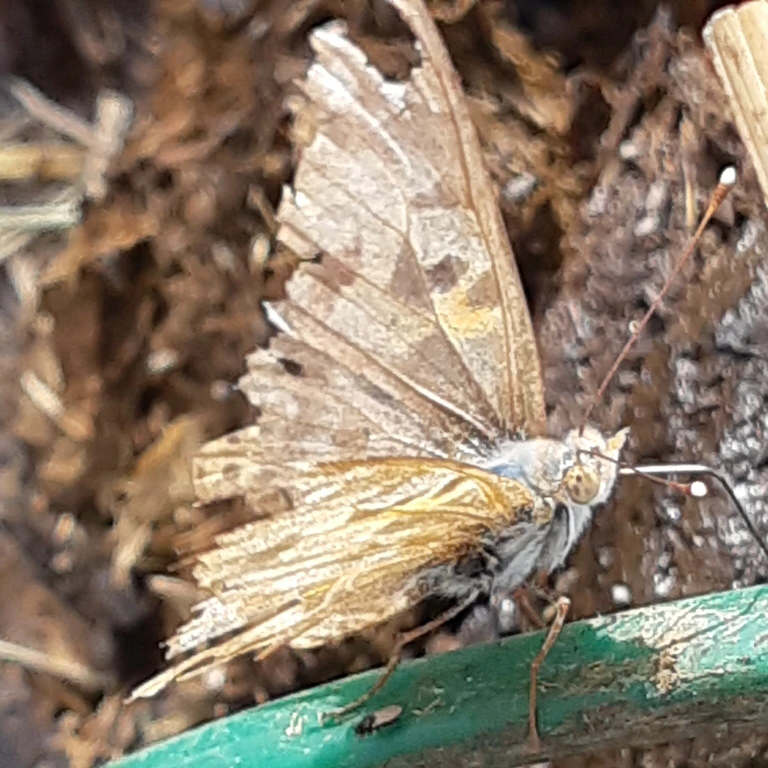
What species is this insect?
Vanessa cardui
